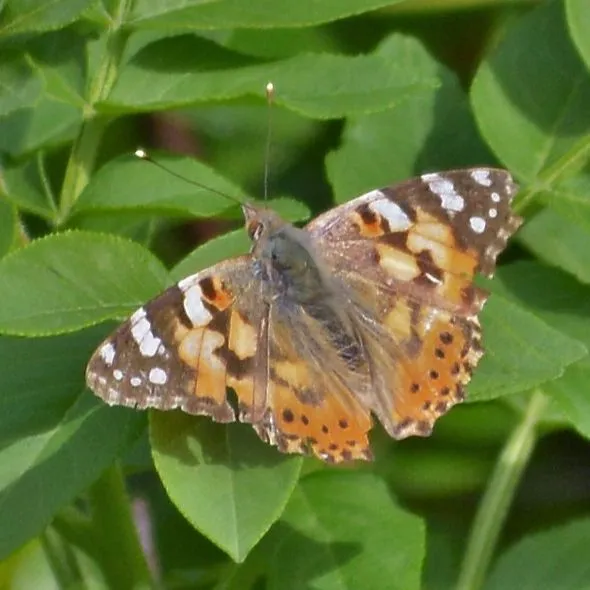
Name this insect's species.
Vanessa cardui
